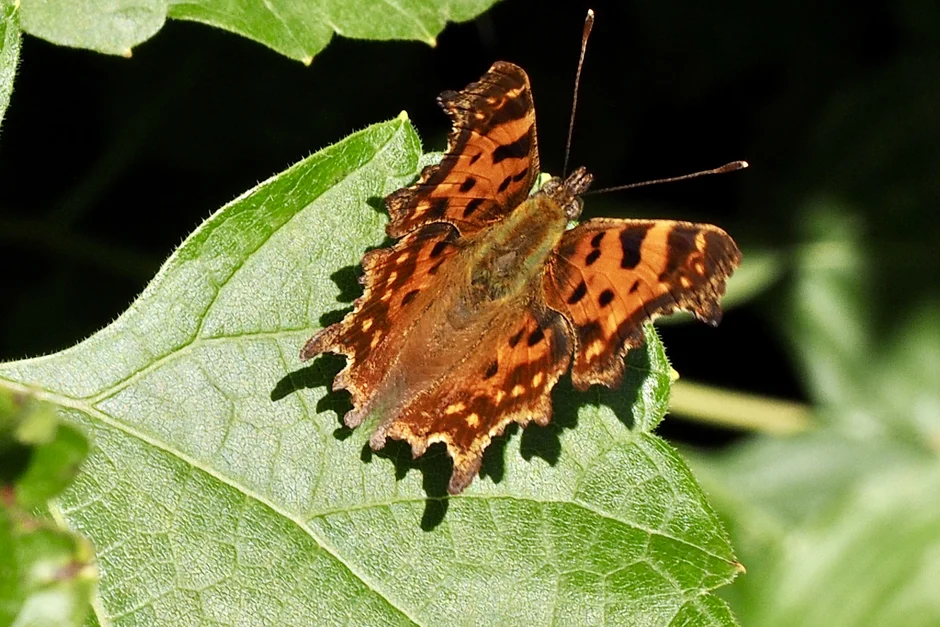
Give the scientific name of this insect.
Polygonia c-album
